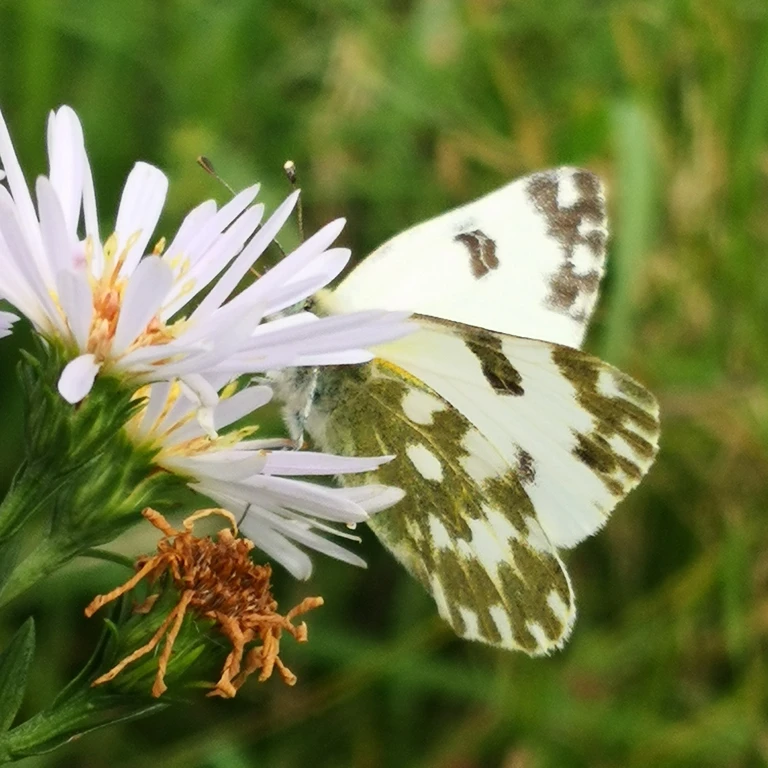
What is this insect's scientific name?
Pontia edusa
